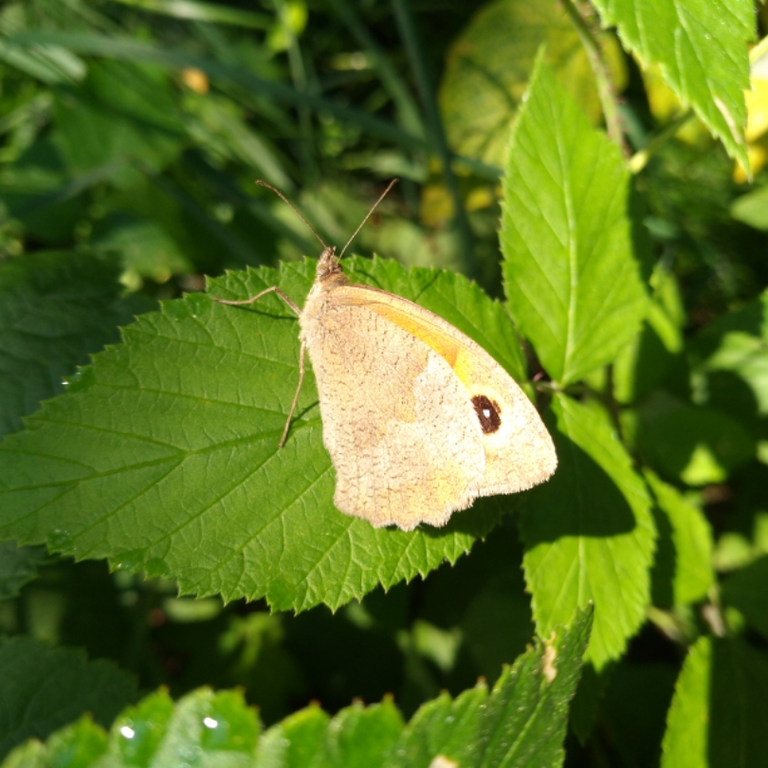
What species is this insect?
Maniola jurtina
